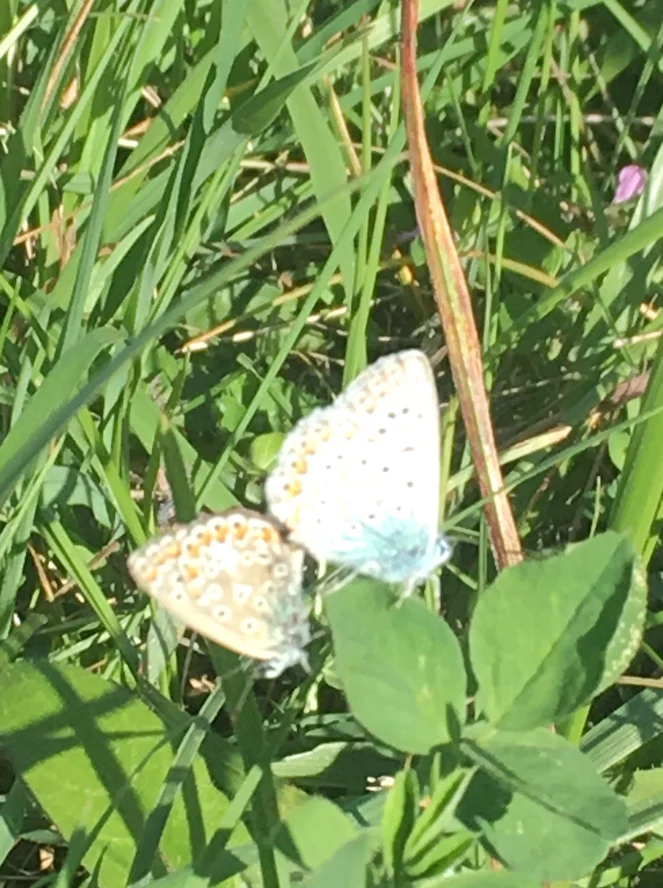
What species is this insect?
Polyommatus icarus
